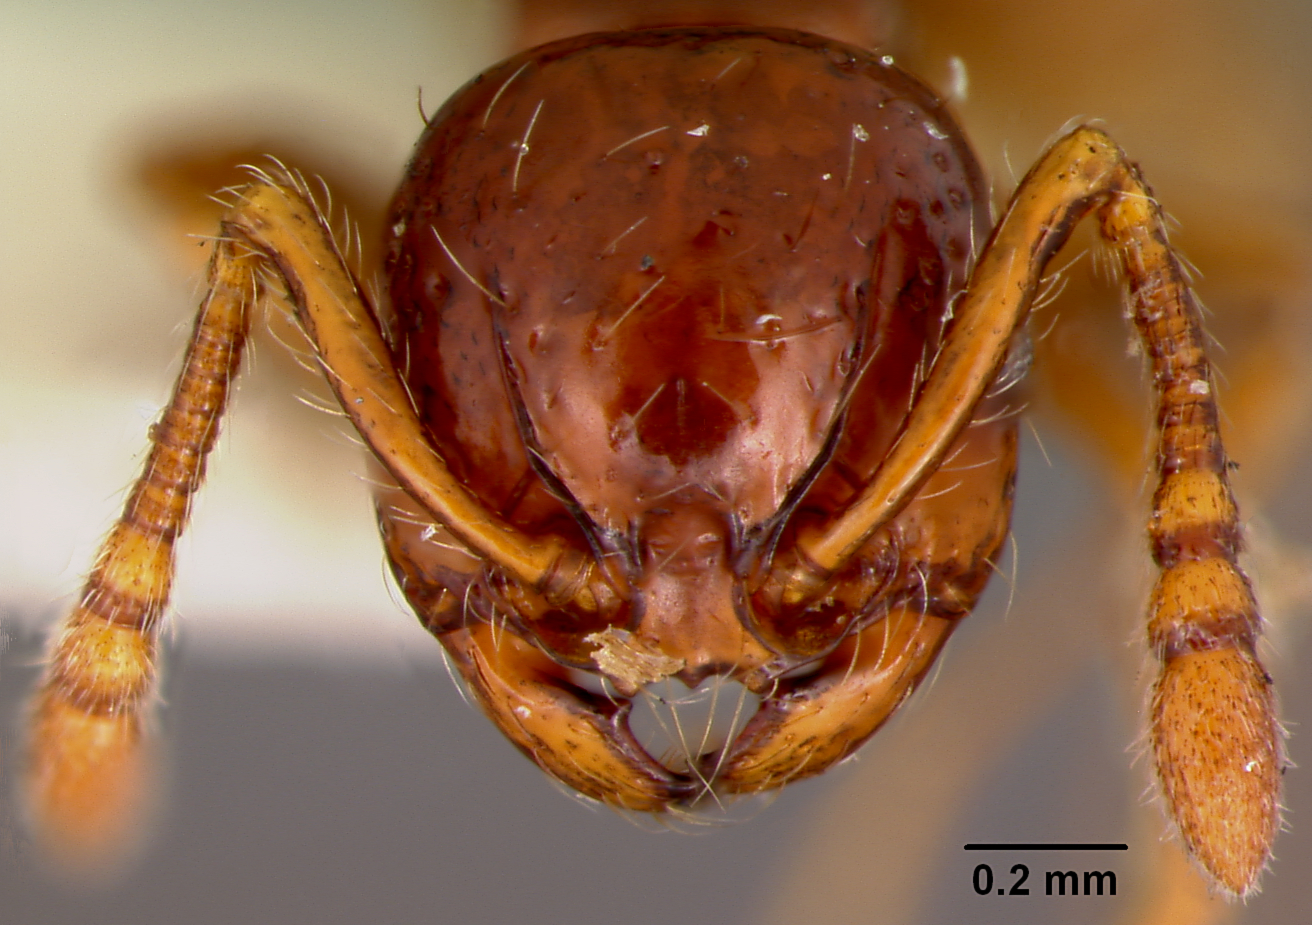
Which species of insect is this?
Pristomyrmex mandibularis
